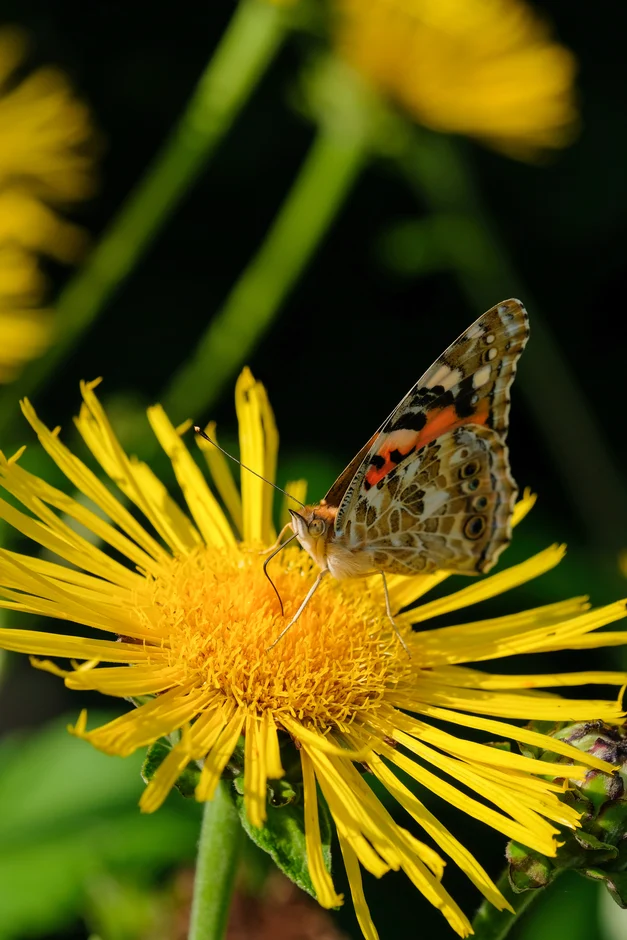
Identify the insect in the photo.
Vanessa cardui
